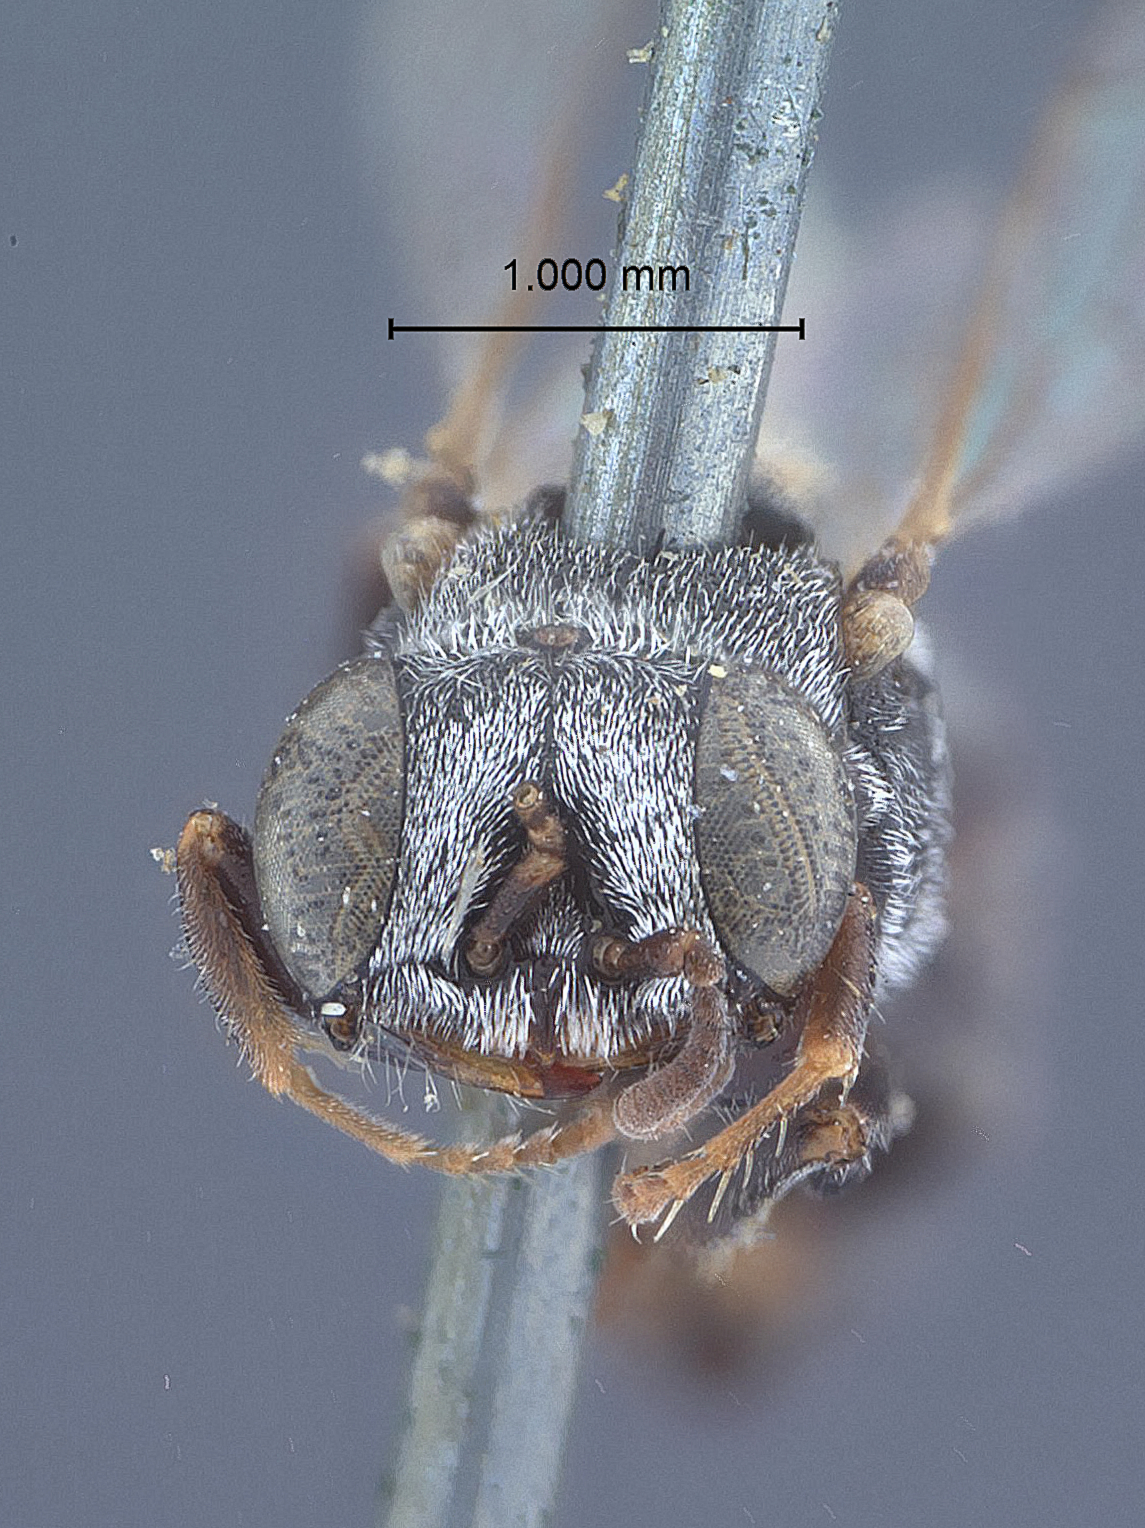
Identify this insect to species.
Oxybelus robertsonii
